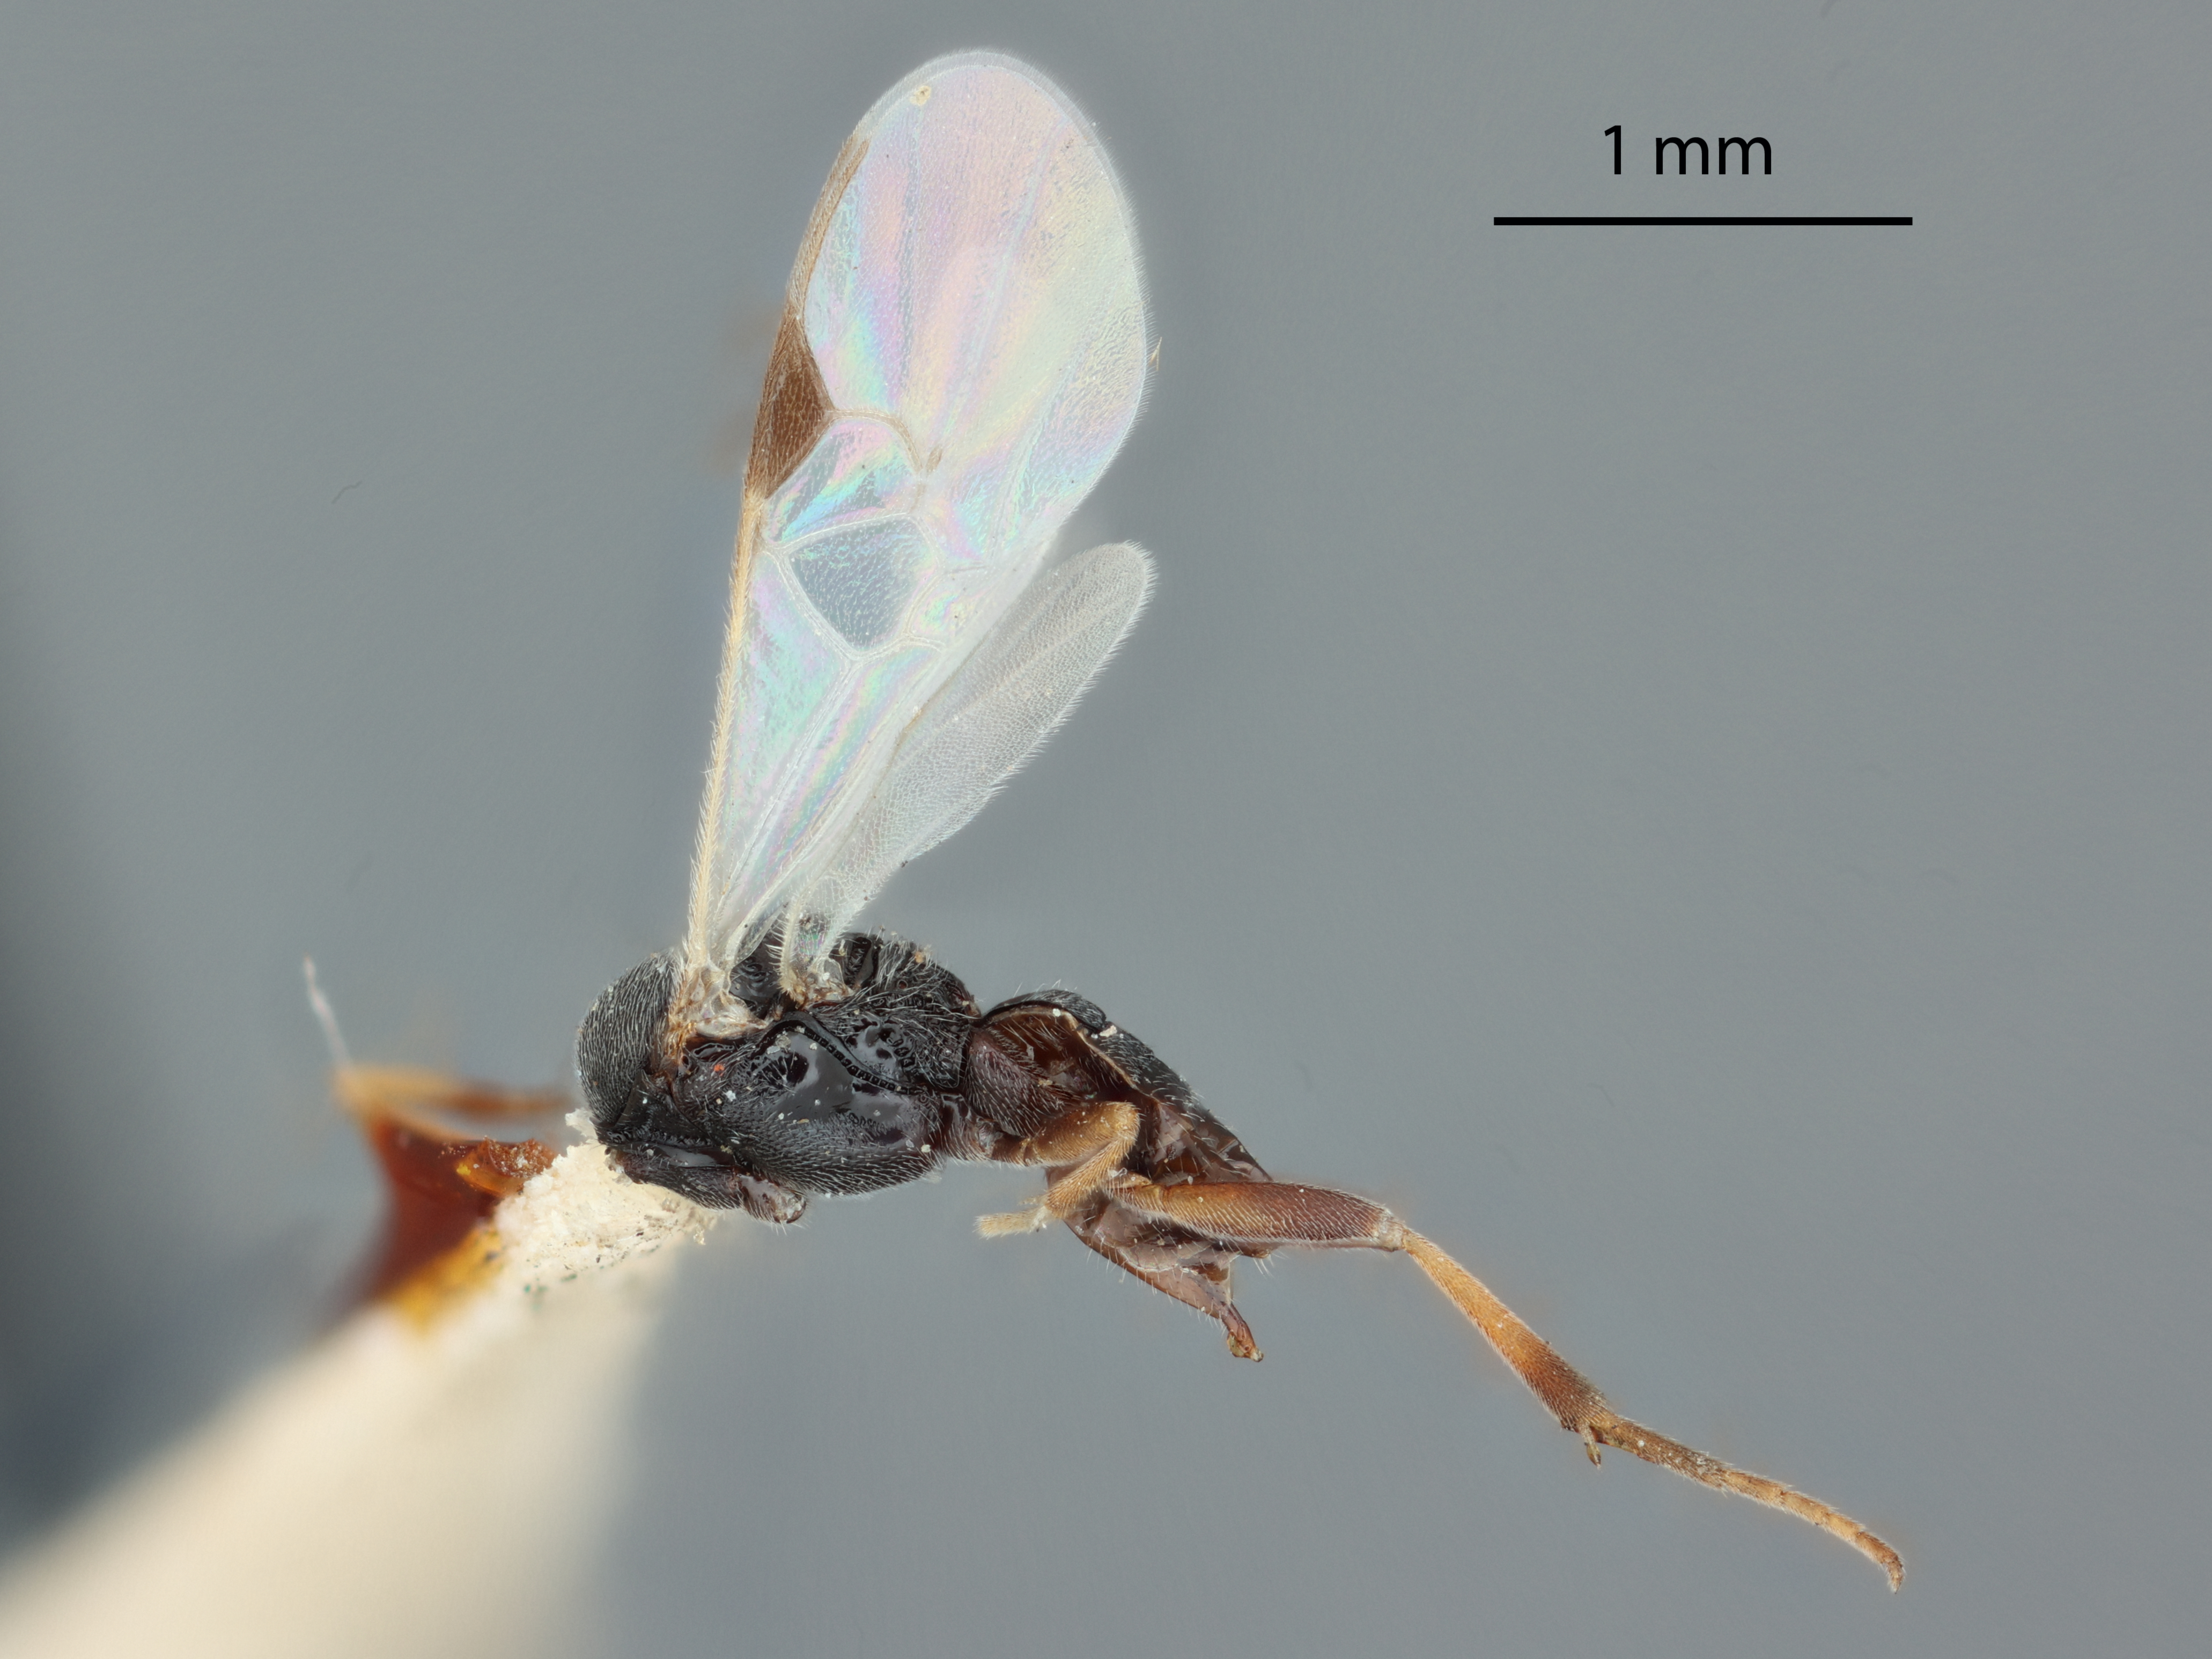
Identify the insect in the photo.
Apanteles sorghiellae
